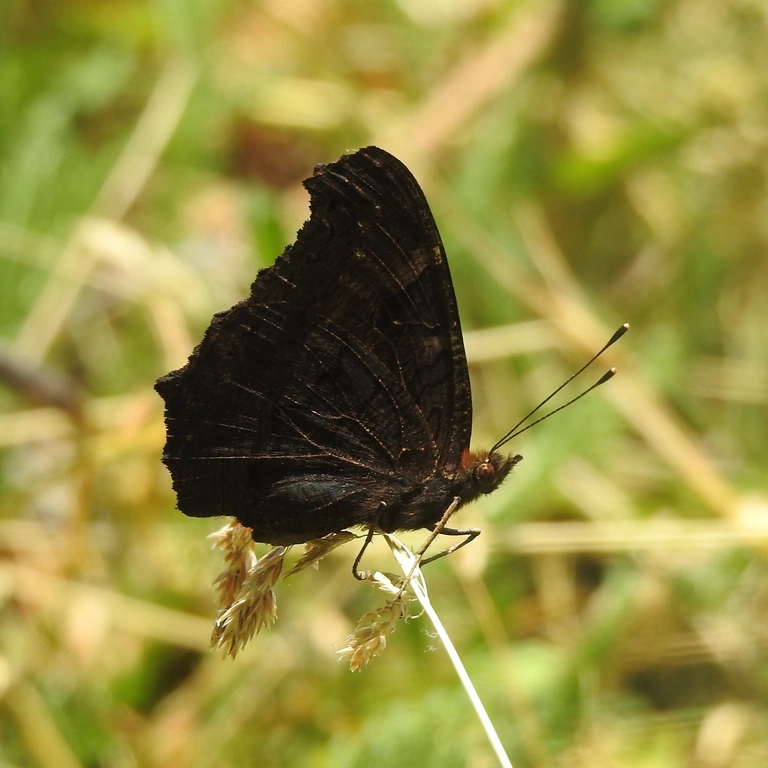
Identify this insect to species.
Aglais io
